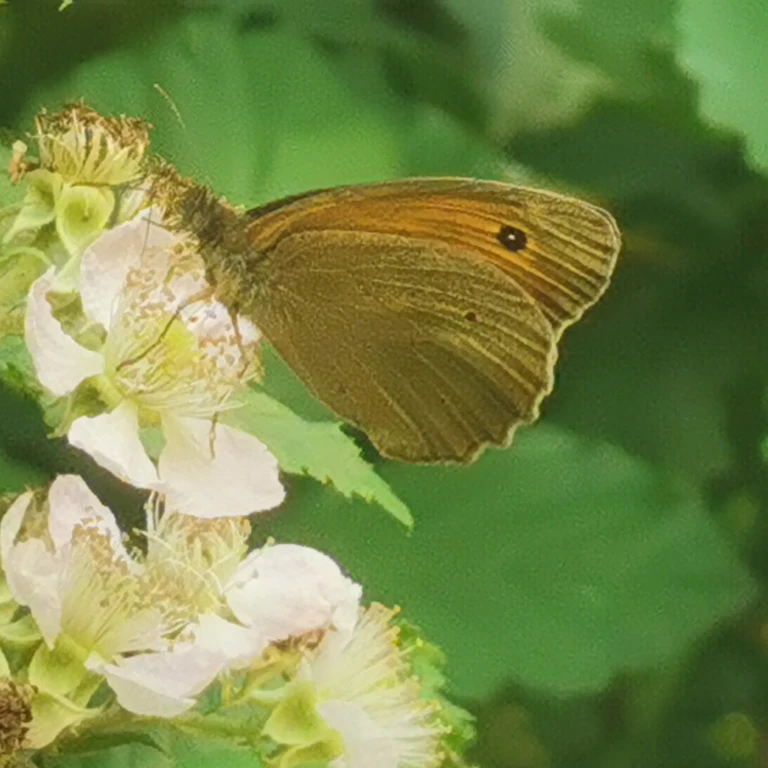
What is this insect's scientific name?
Maniola jurtina
